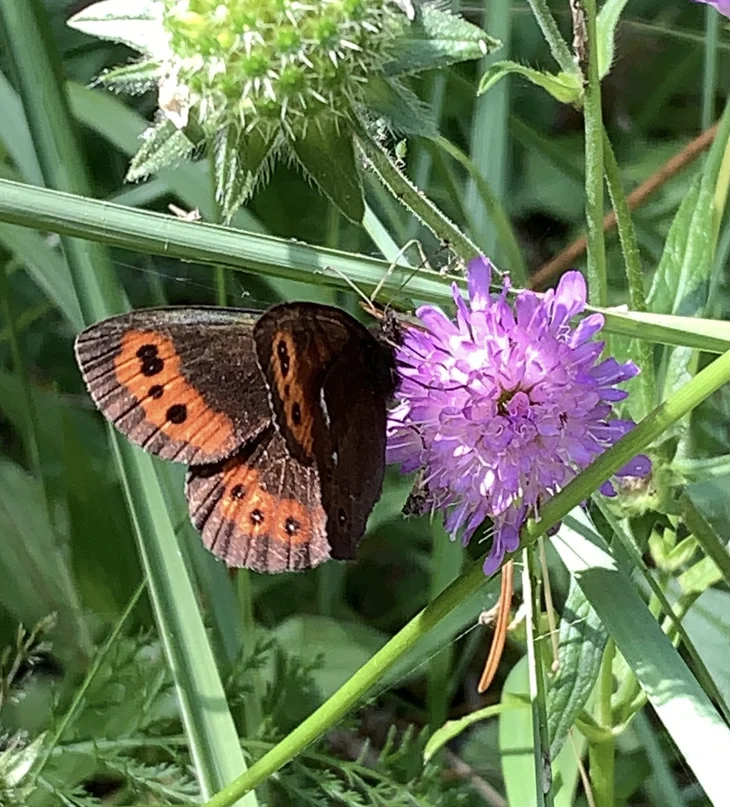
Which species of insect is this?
Erebia ligea
